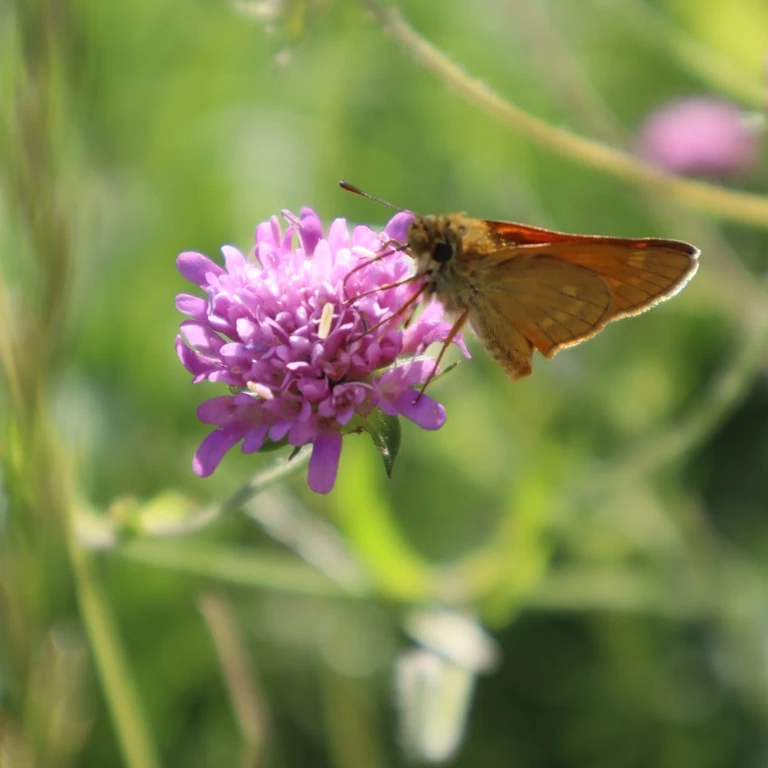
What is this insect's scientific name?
Ochlodes sylvanus (also Ochlodes venata)
